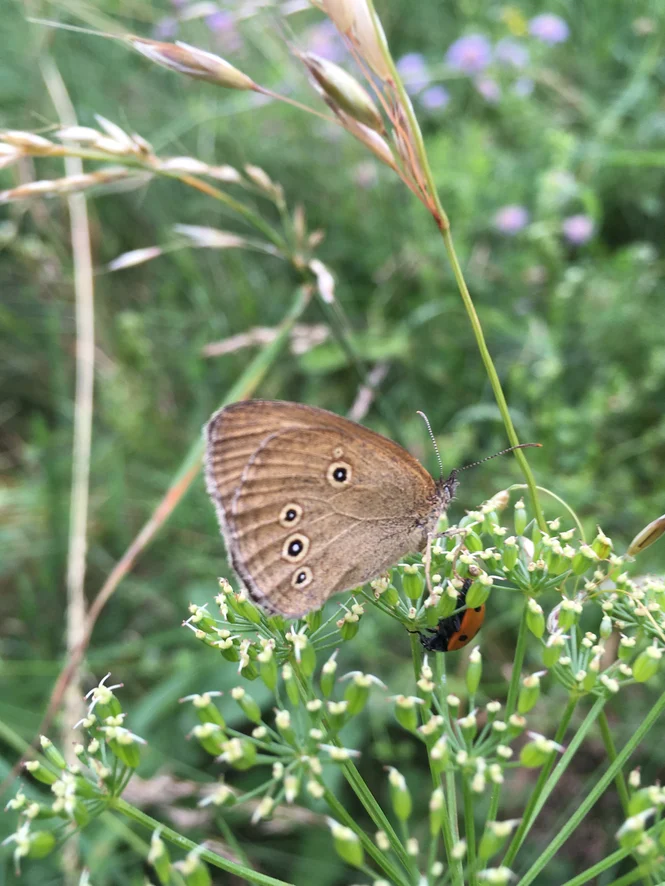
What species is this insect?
Aphantopus hyperantus
